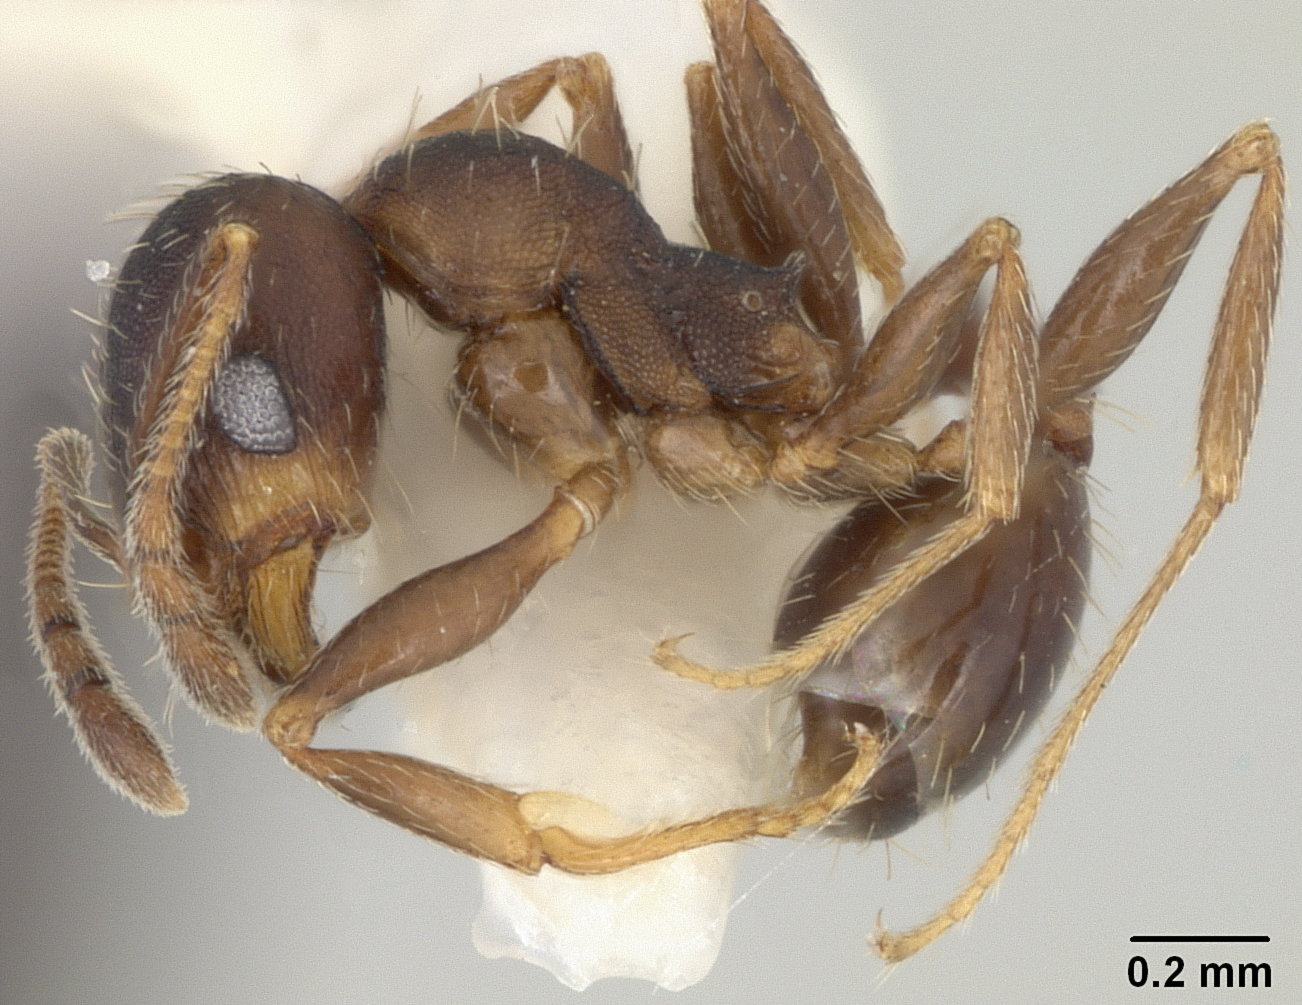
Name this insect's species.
Pheidole wheelerorum
